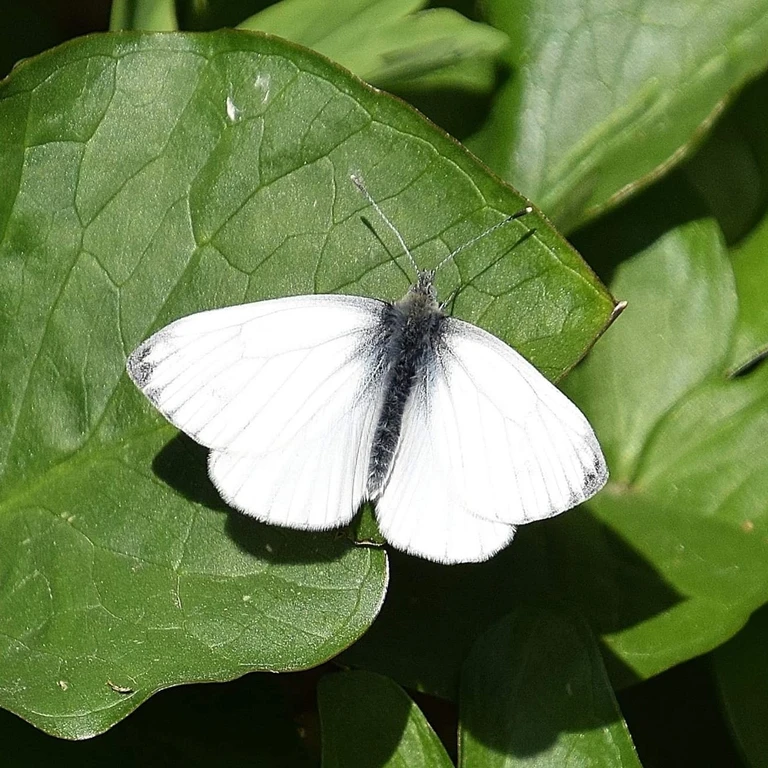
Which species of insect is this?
Pieris napi
